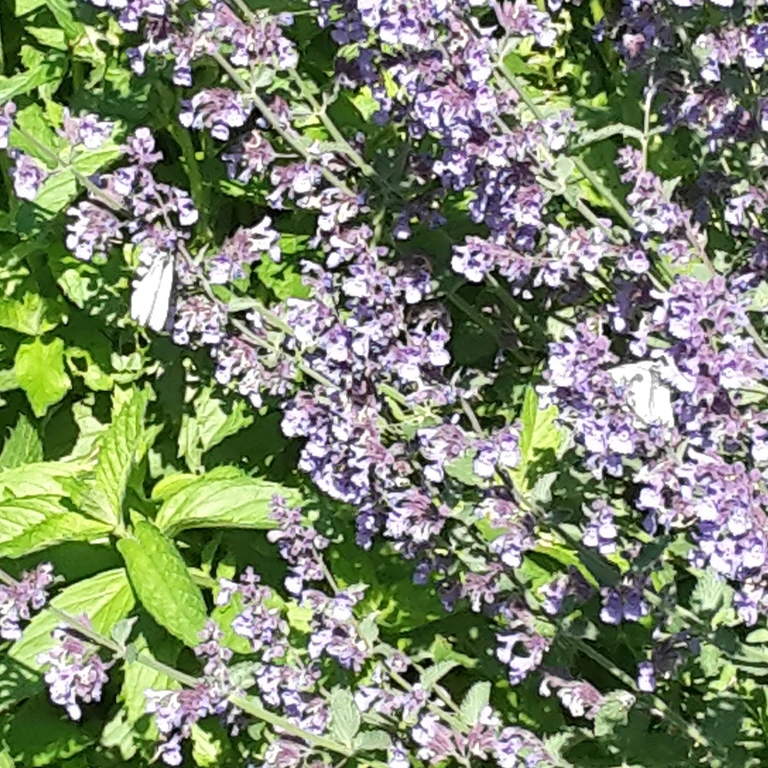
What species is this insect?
Aporia crataegi
